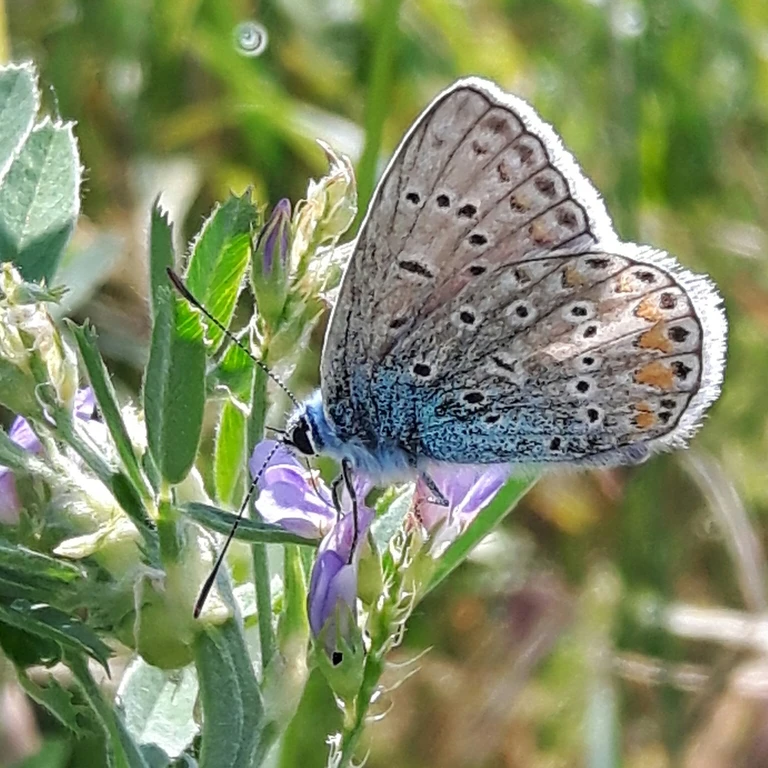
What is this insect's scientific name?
Polyommatus icarus
